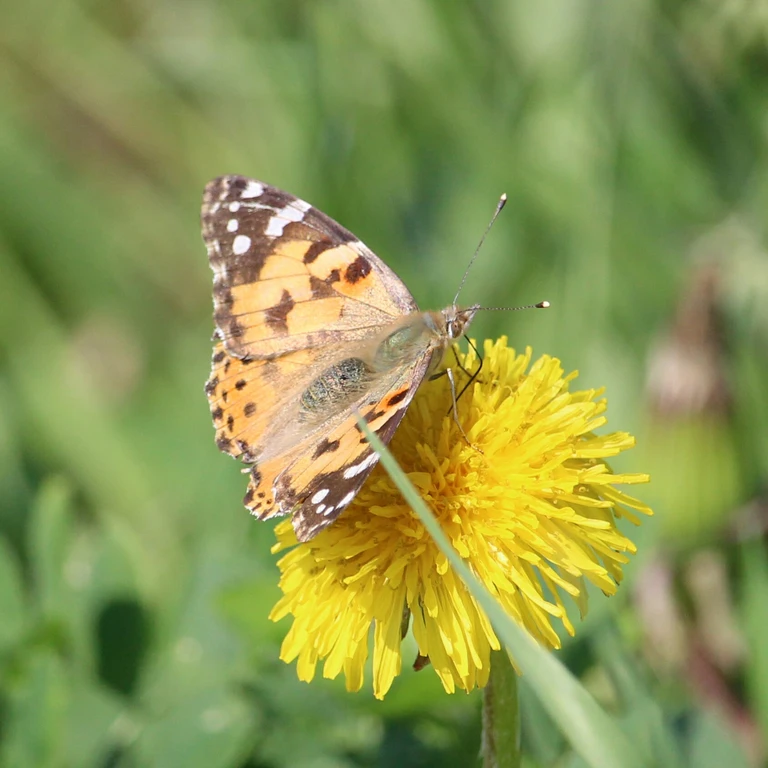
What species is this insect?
Vanessa cardui
